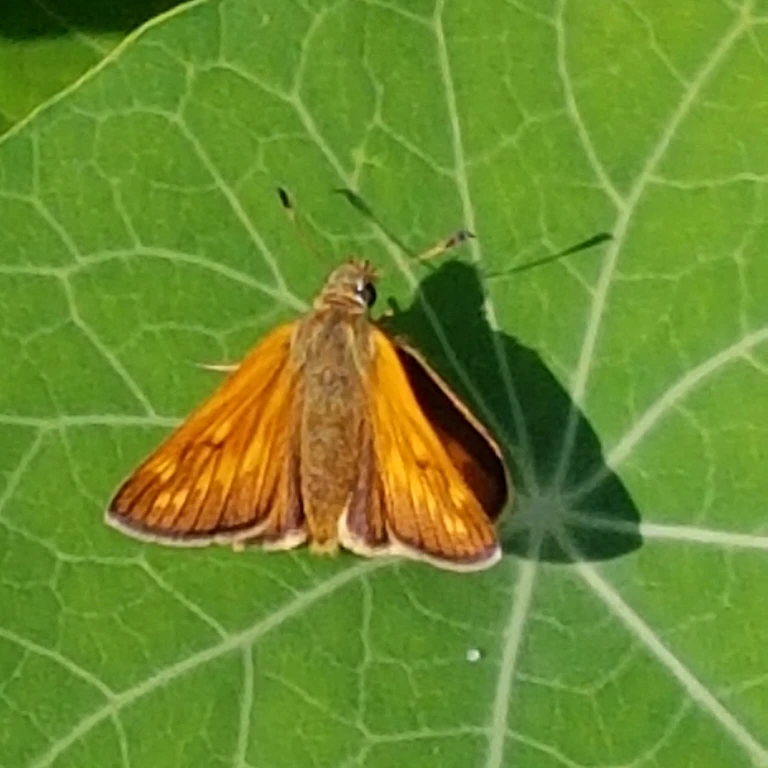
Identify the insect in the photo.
Ochlodes sylvanus (also Ochlodes venata)
